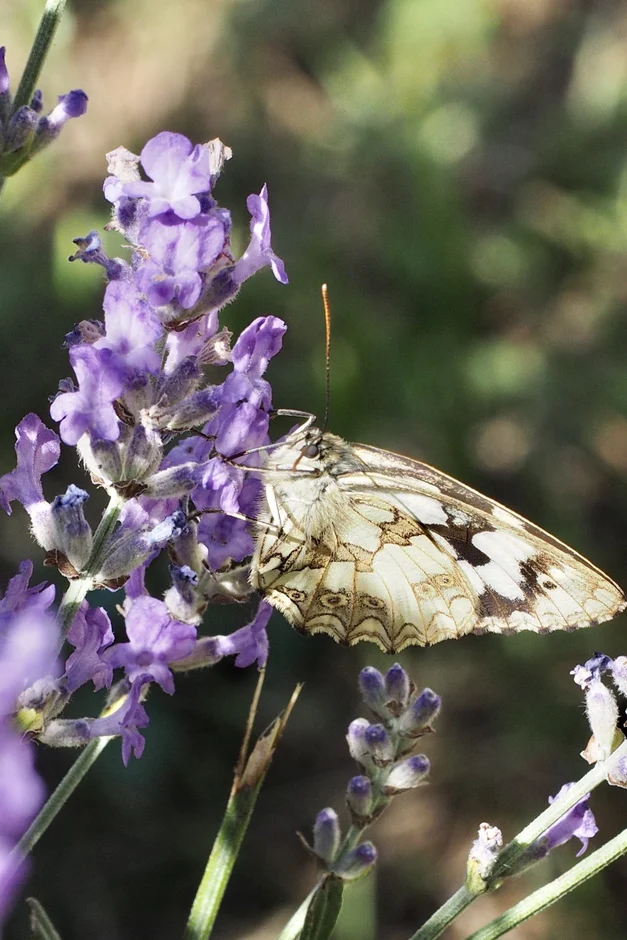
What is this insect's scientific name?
Melanargia galathea
